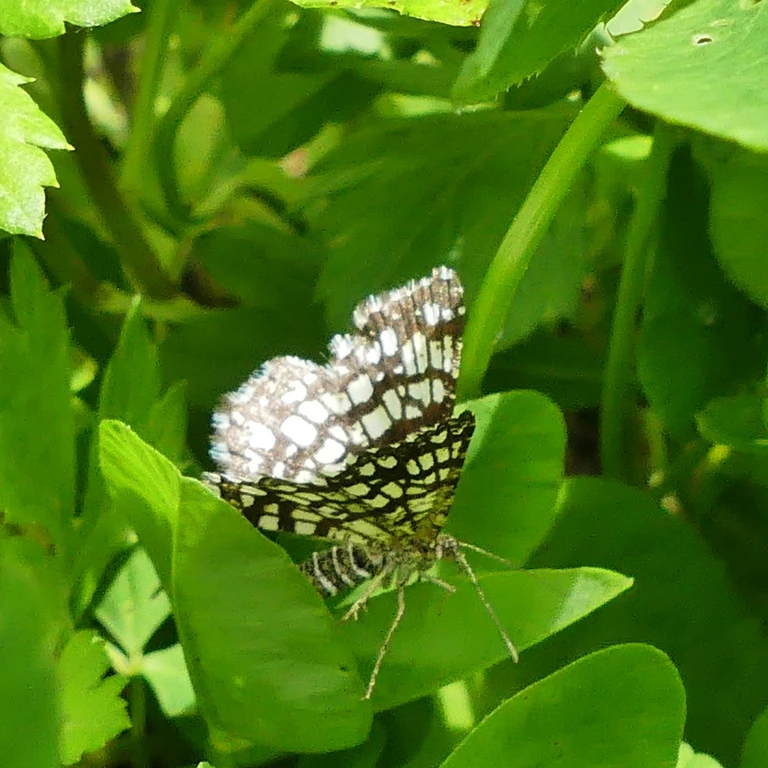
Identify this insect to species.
Chiasmia clathrata
